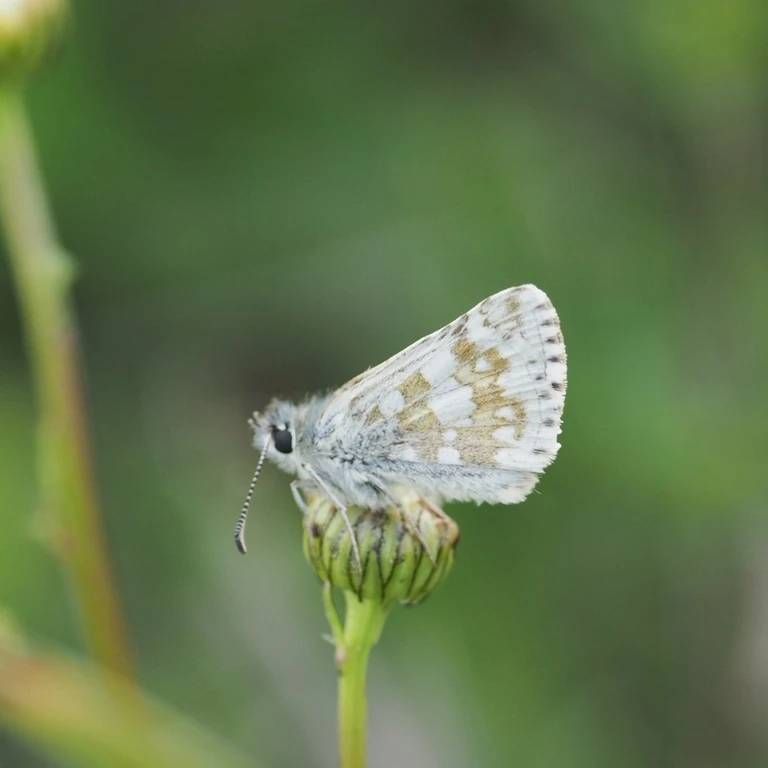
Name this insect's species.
Pyrgus carthami (also Pyrgus fritillarius)
